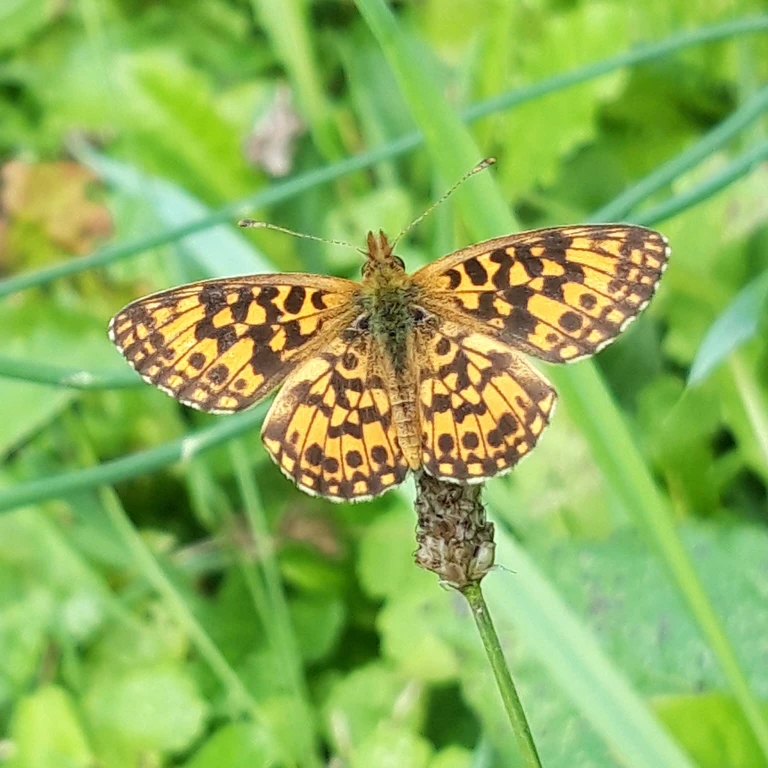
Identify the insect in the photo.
Boloria dia
